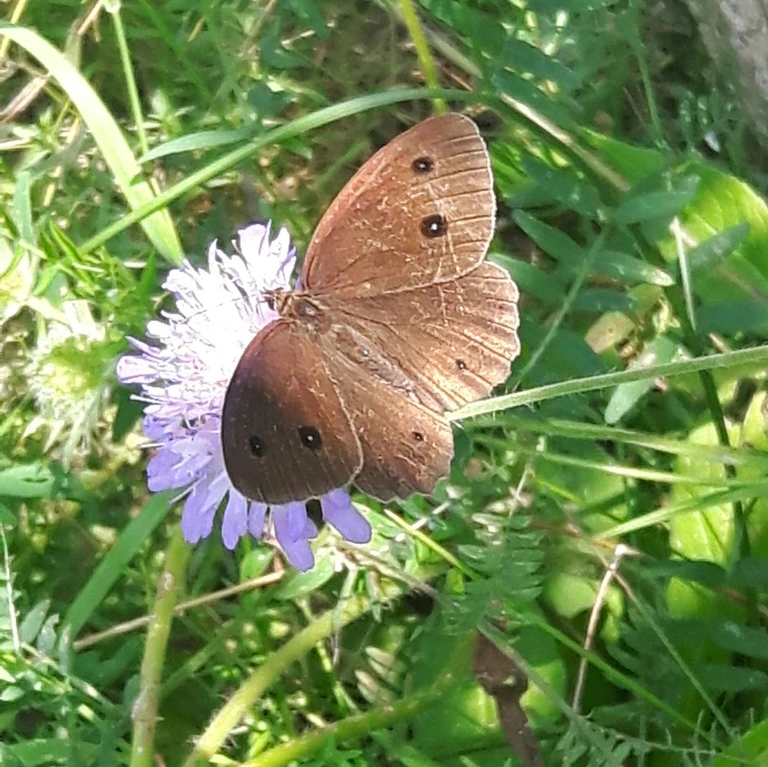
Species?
Minois dryas
